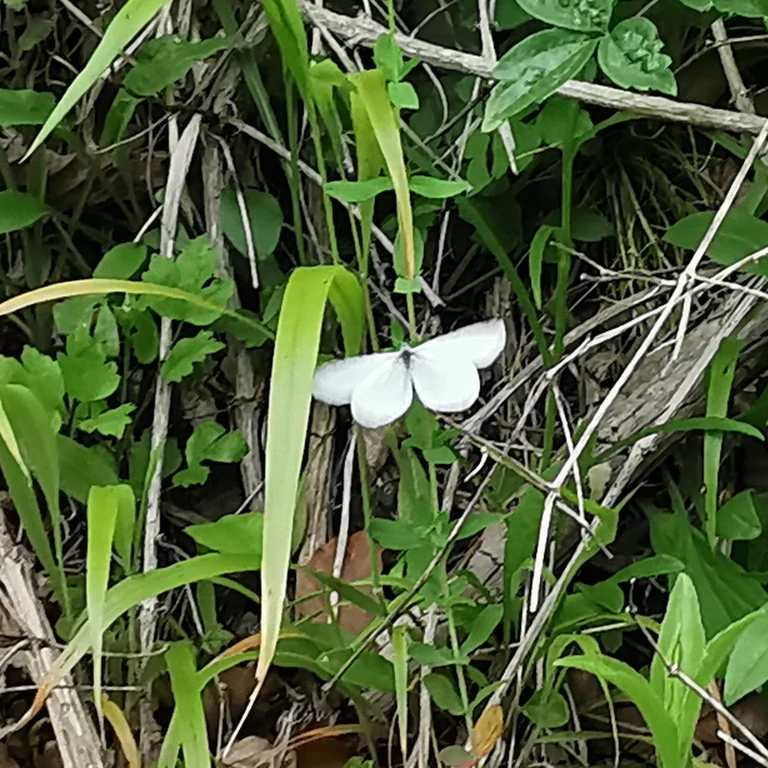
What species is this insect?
Leptidea sinapis/juvernica
